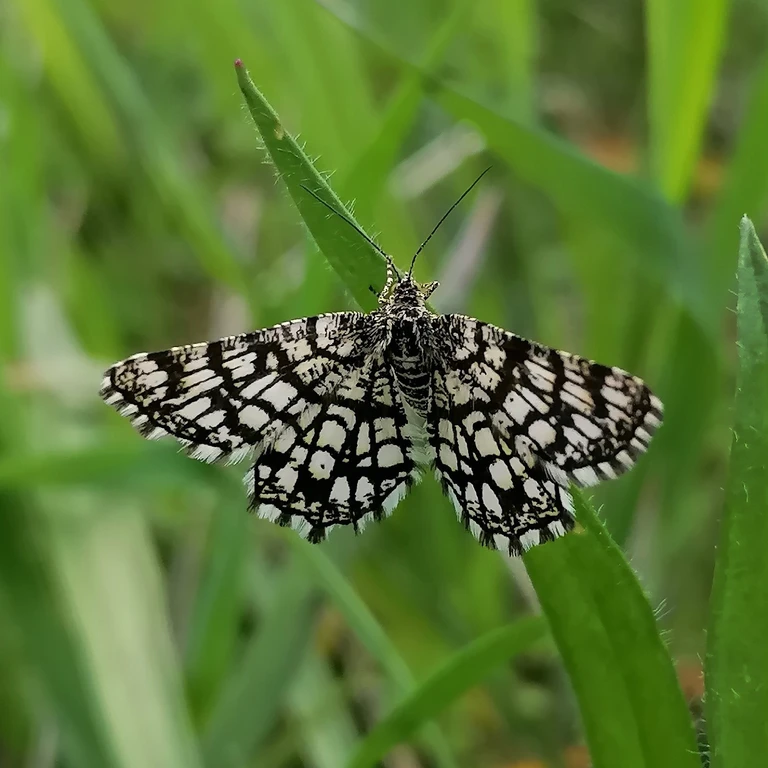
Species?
Chiasmia clathrata
